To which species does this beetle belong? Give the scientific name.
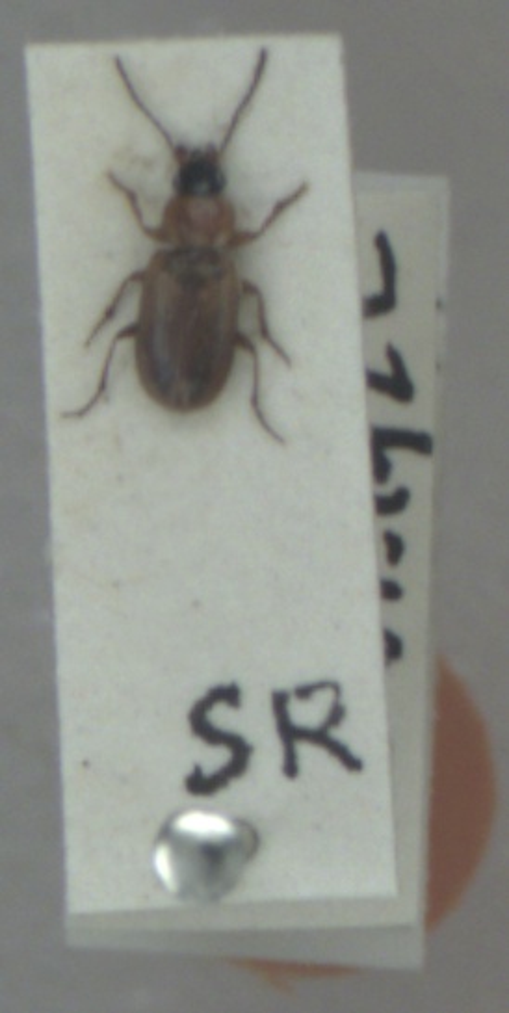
Acupalpus dorsalis
